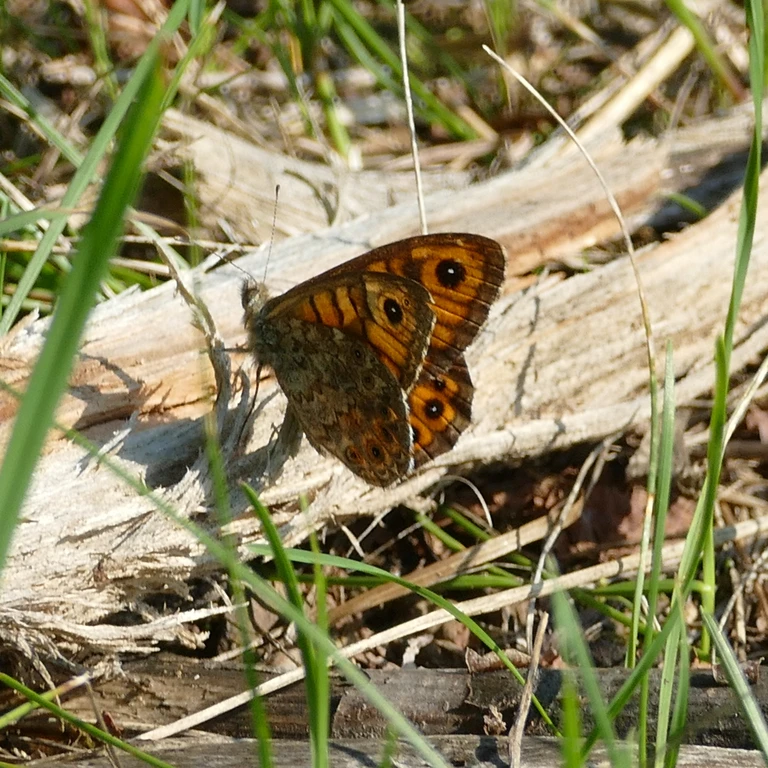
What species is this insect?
Lasiommata megera (also Pararge megera)
